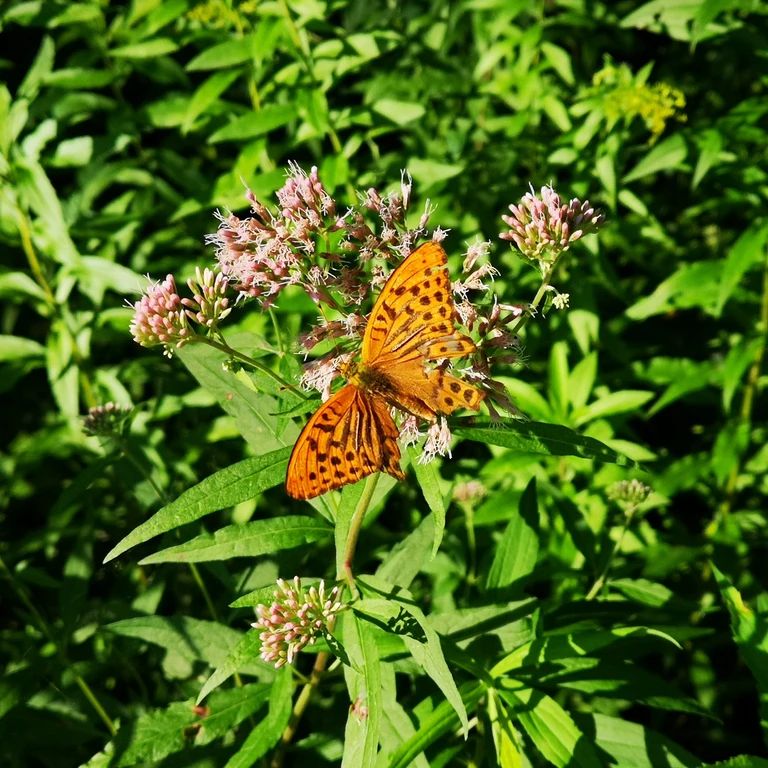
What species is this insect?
Argynnis paphia
